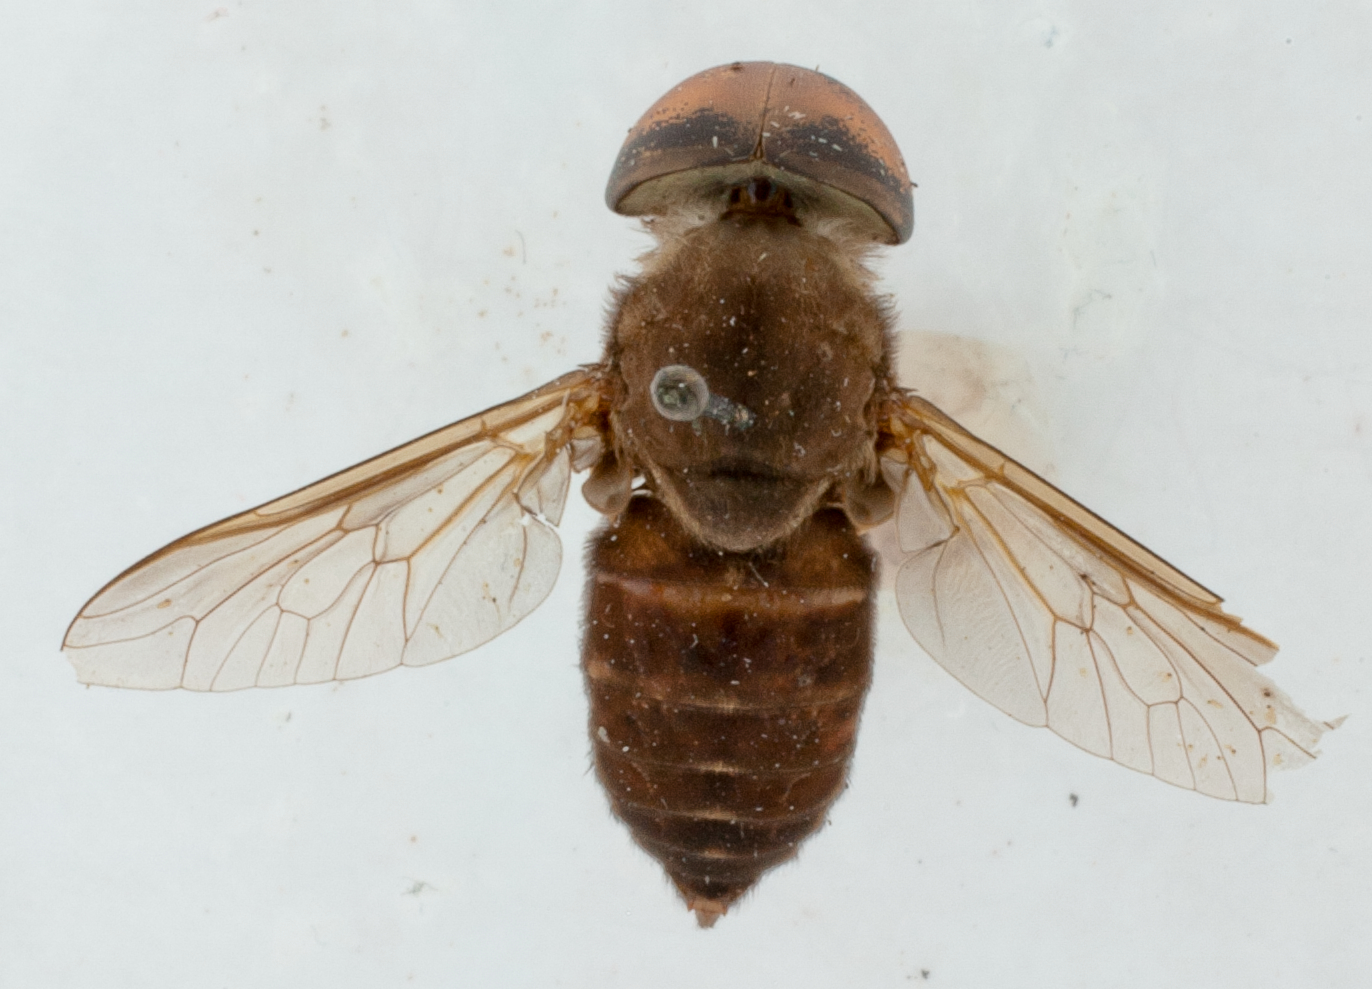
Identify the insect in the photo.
Tabanus pellus
